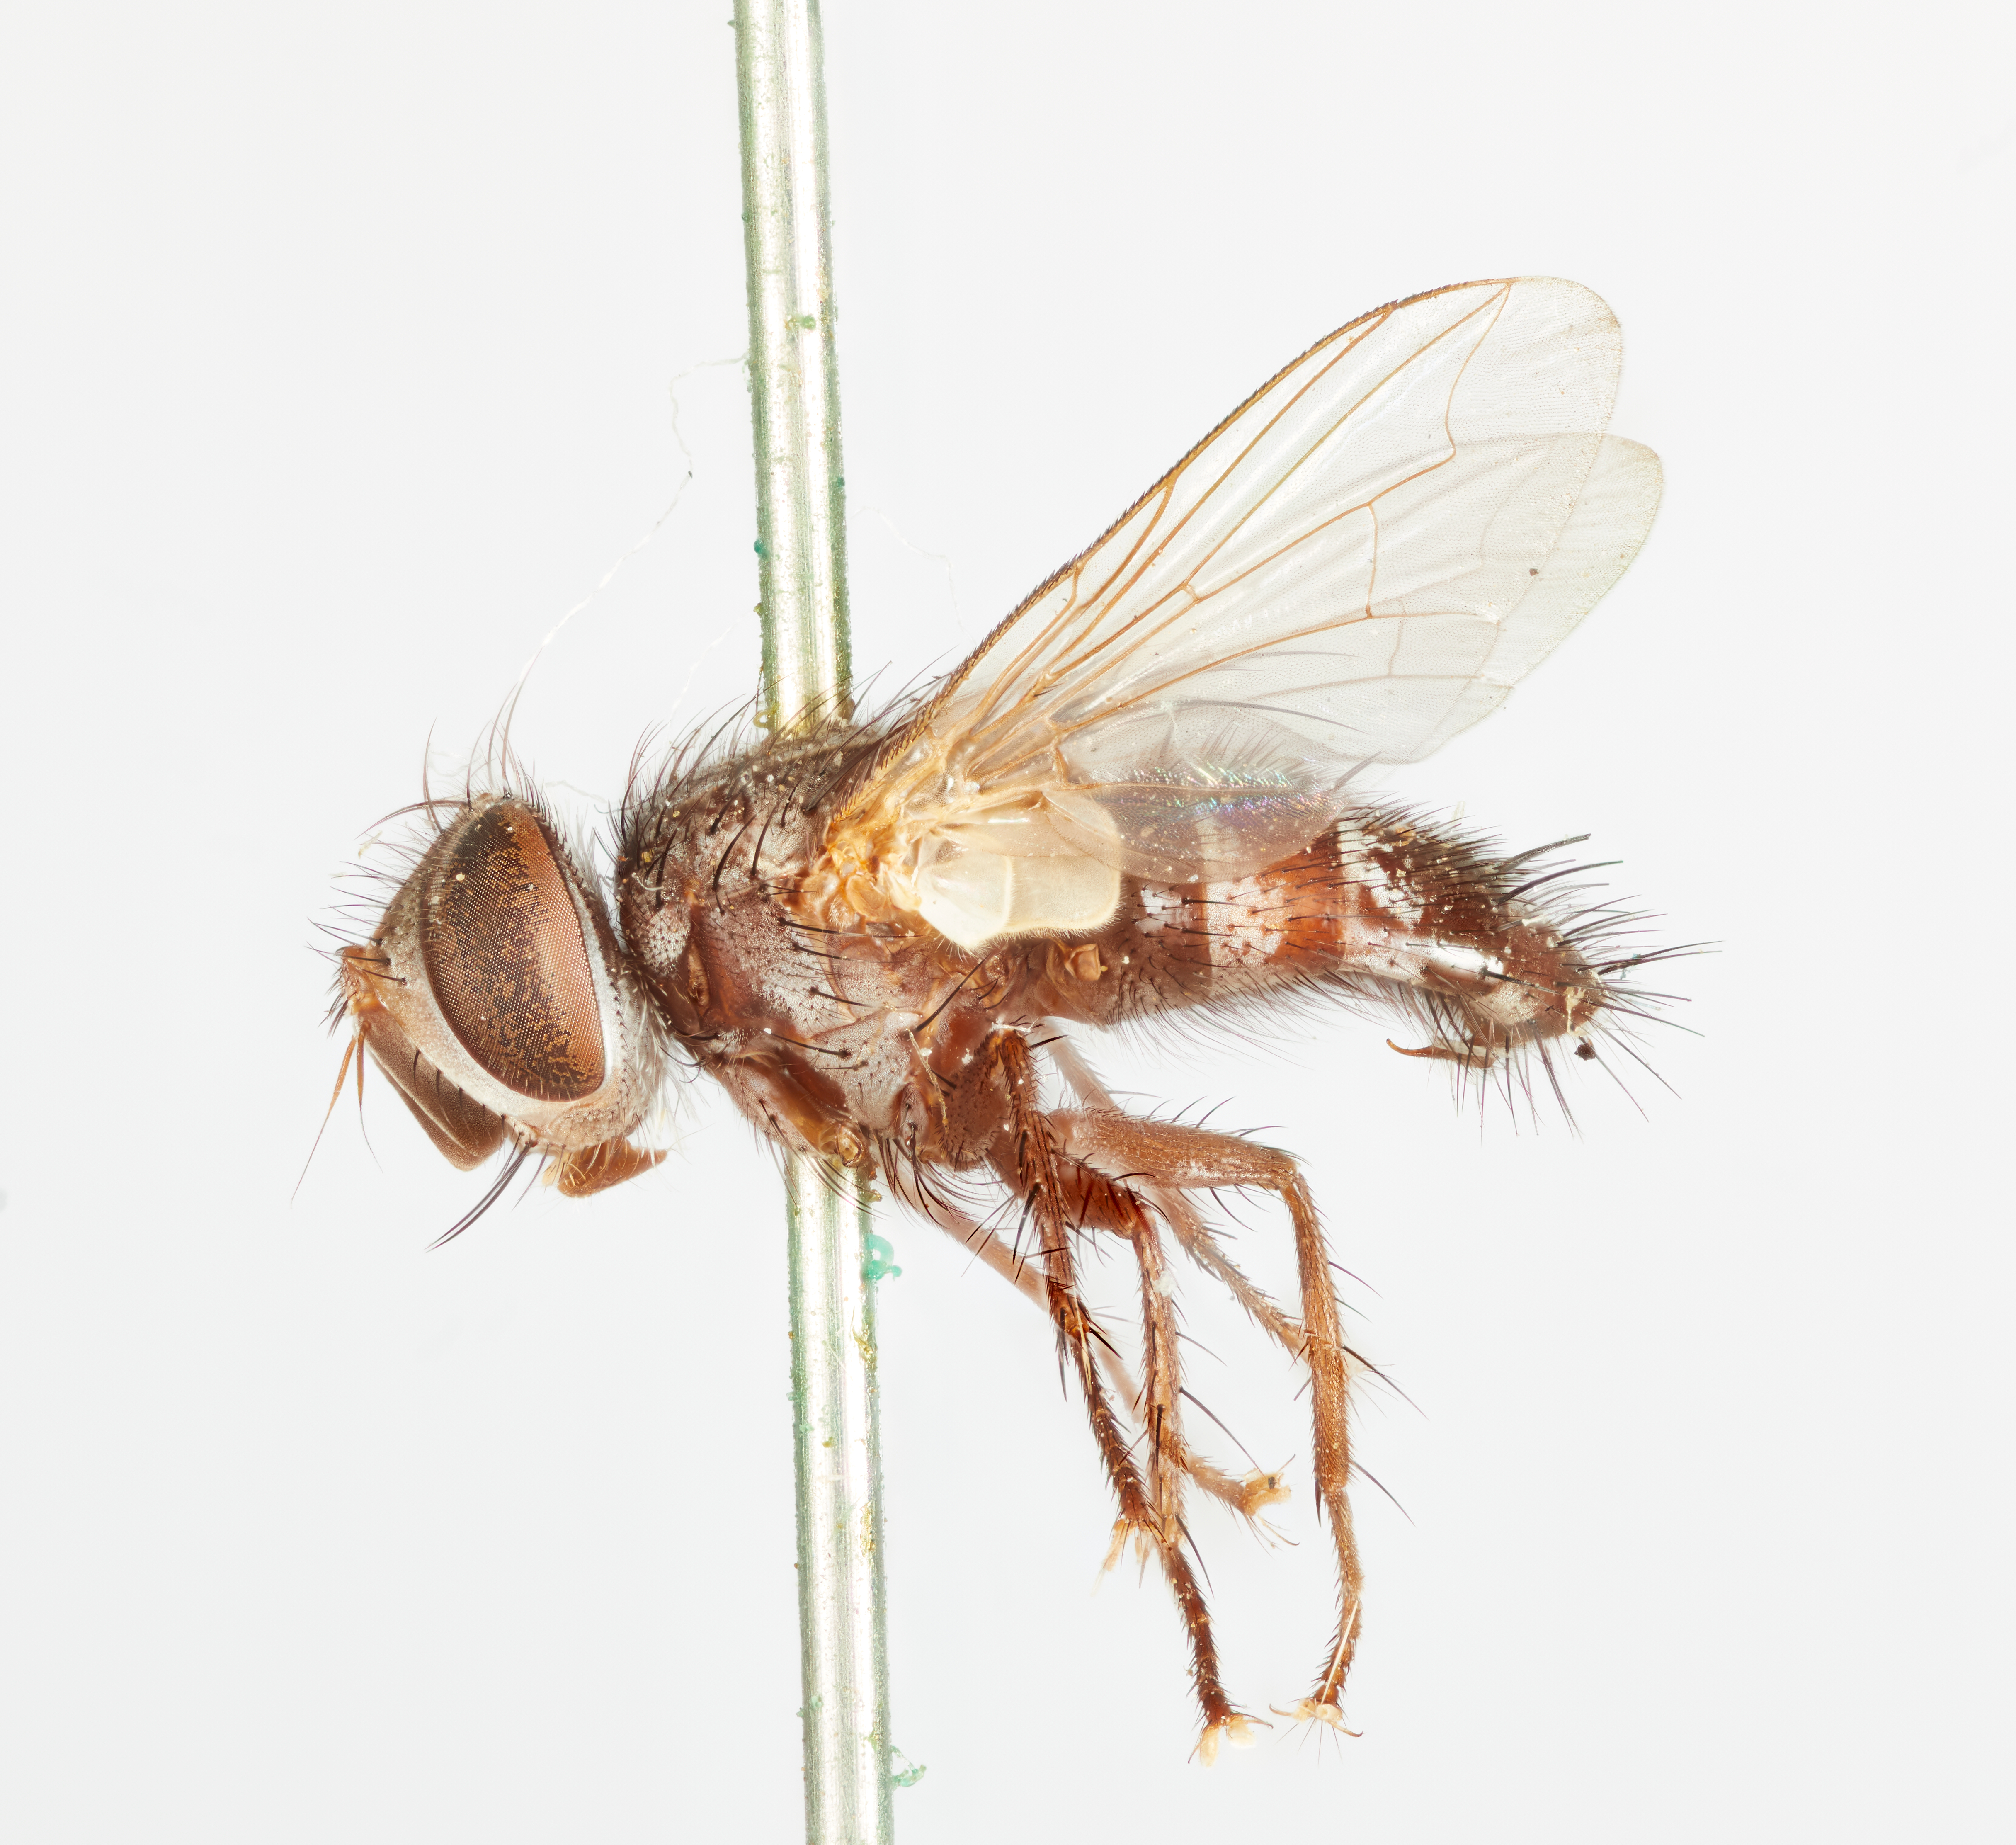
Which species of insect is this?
Exorista petiolata
